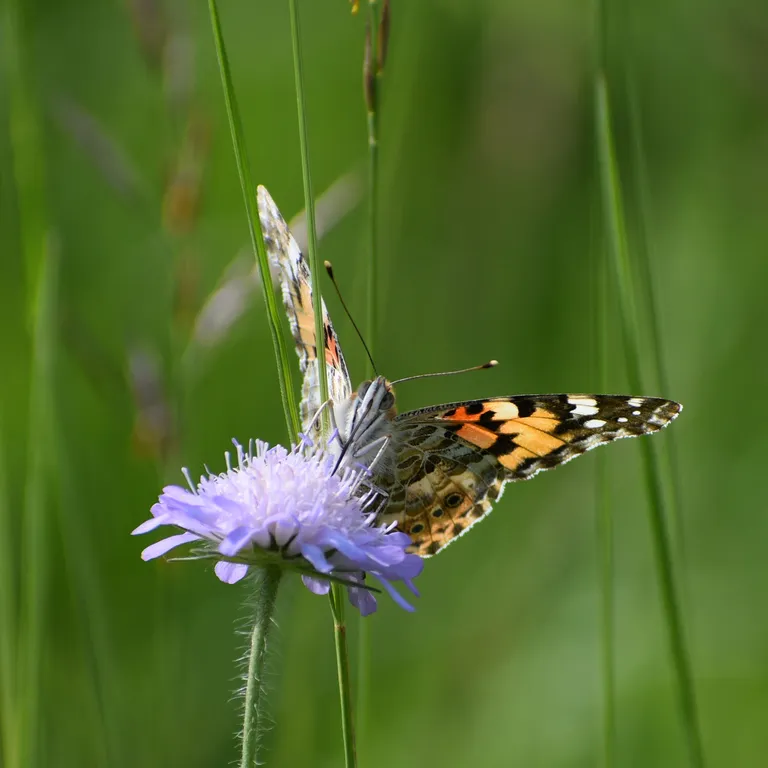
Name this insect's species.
Vanessa cardui
